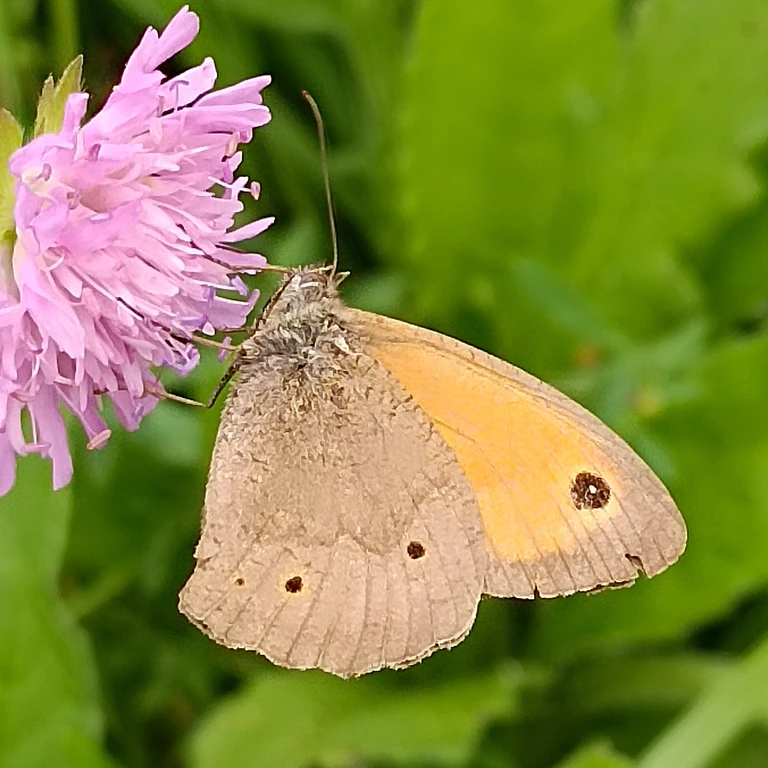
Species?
Maniola jurtina
